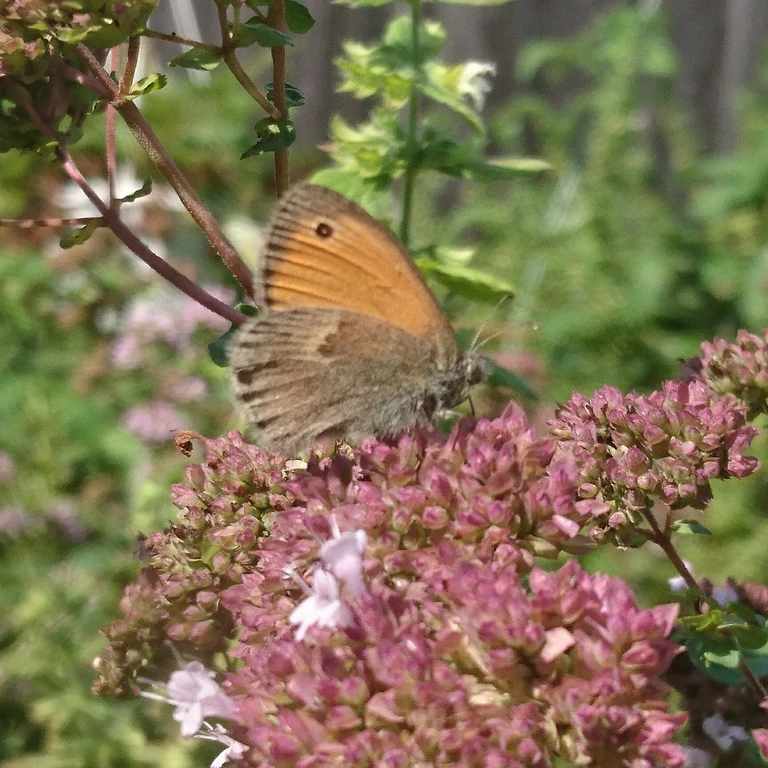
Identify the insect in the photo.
Coenonympha pamphilus
